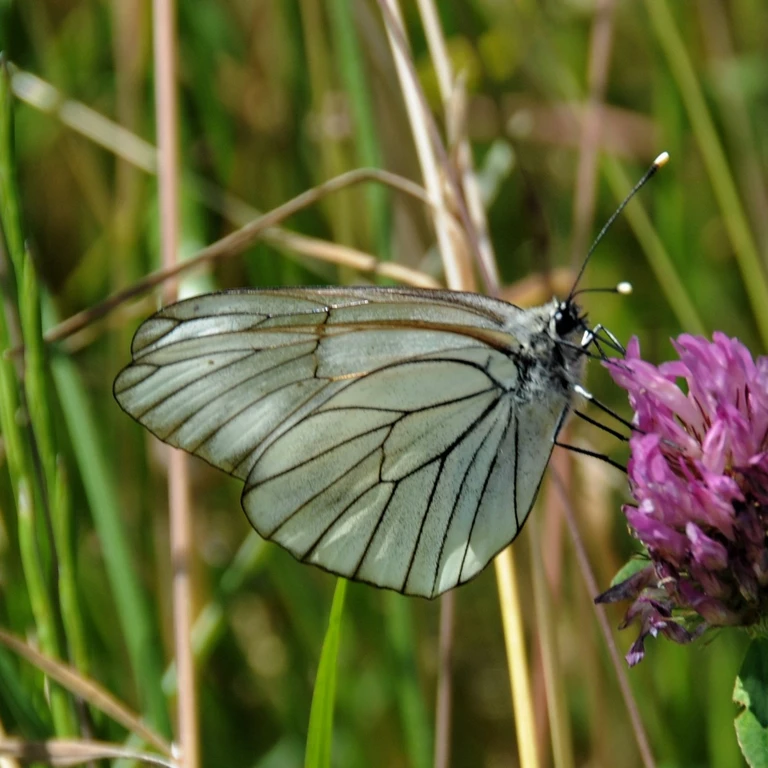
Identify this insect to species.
Aporia crataegi
